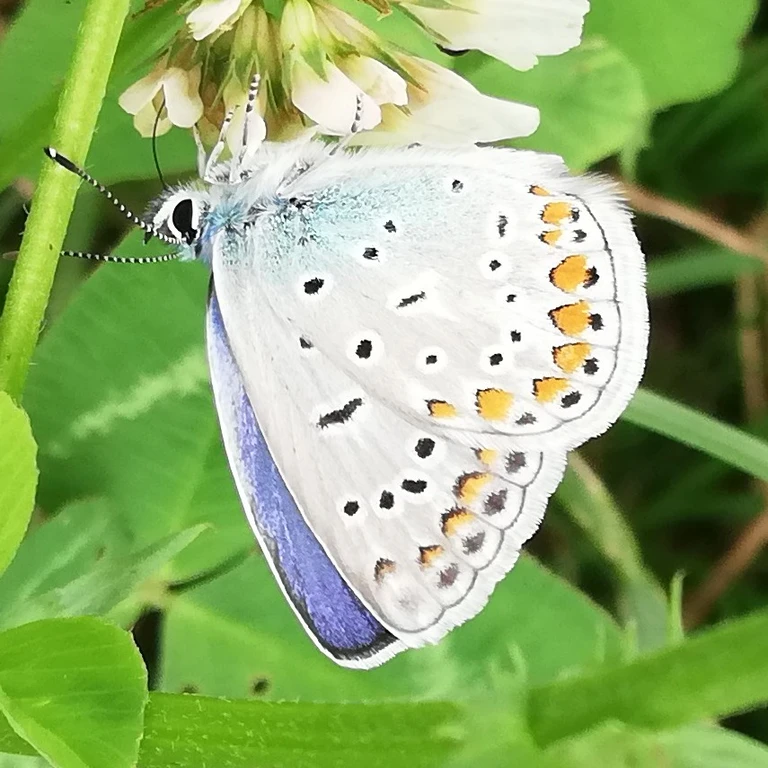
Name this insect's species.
Polyommatus icarus
